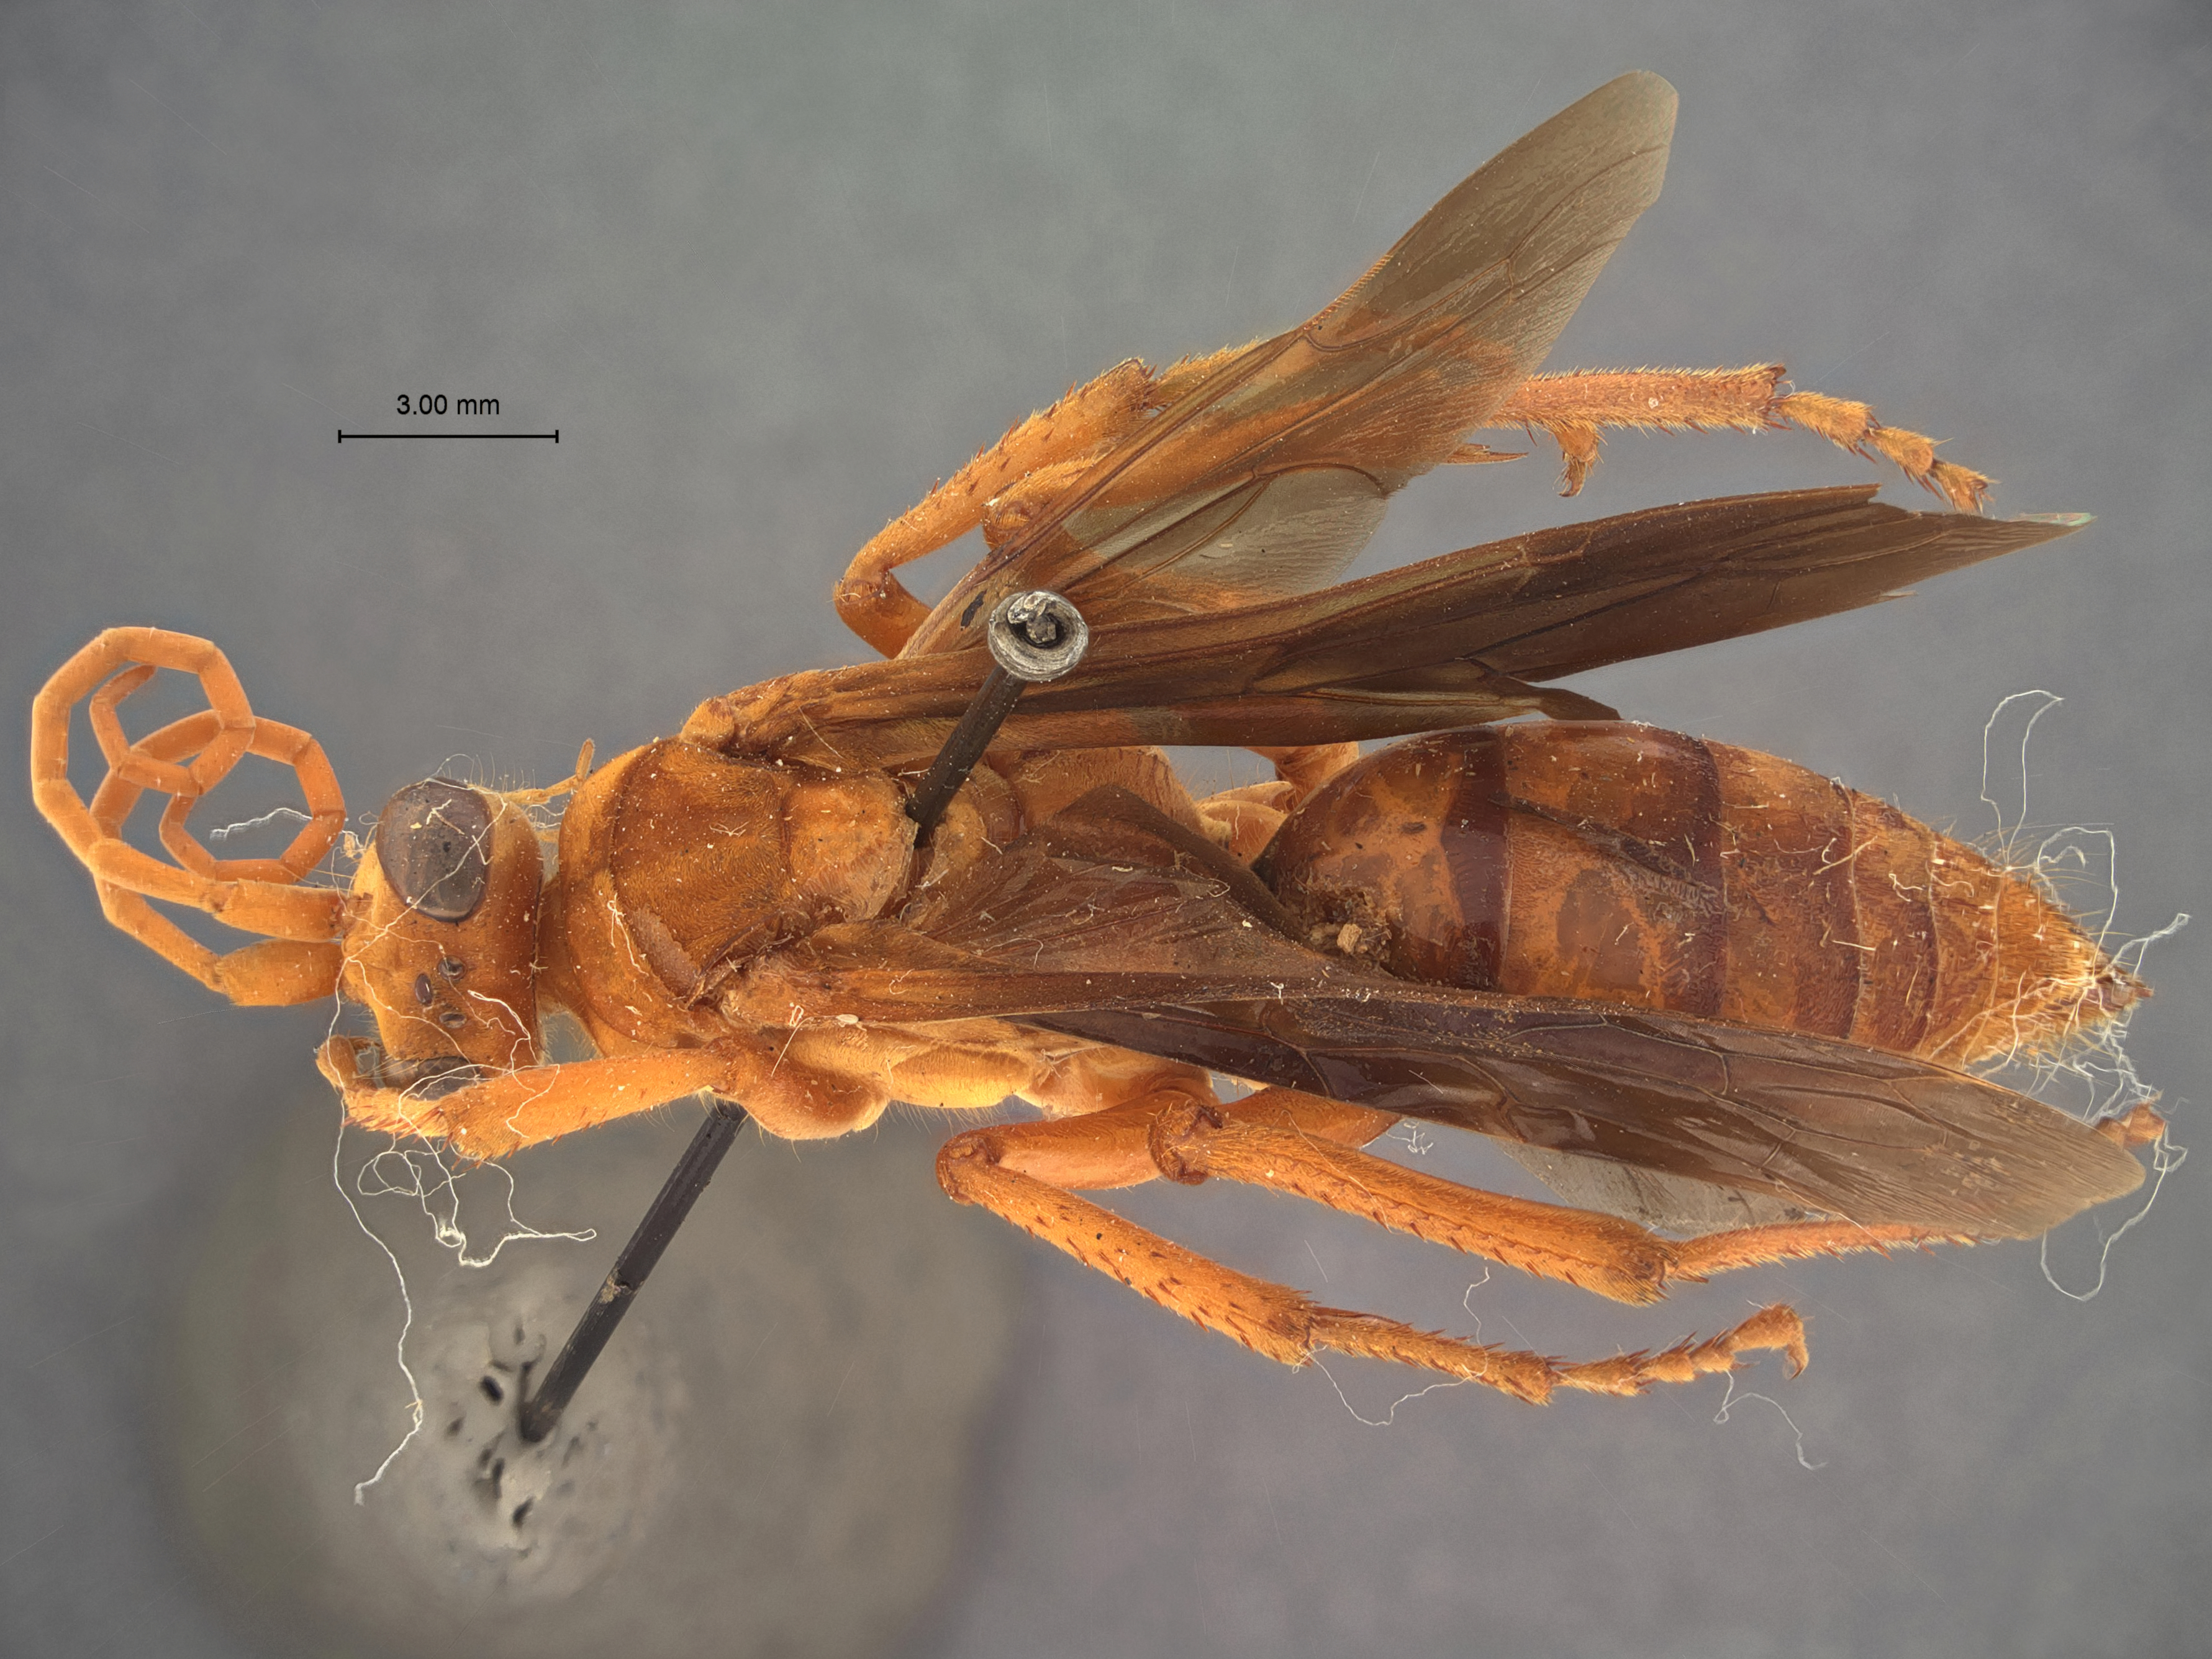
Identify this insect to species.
Guineopepsis exasperata
